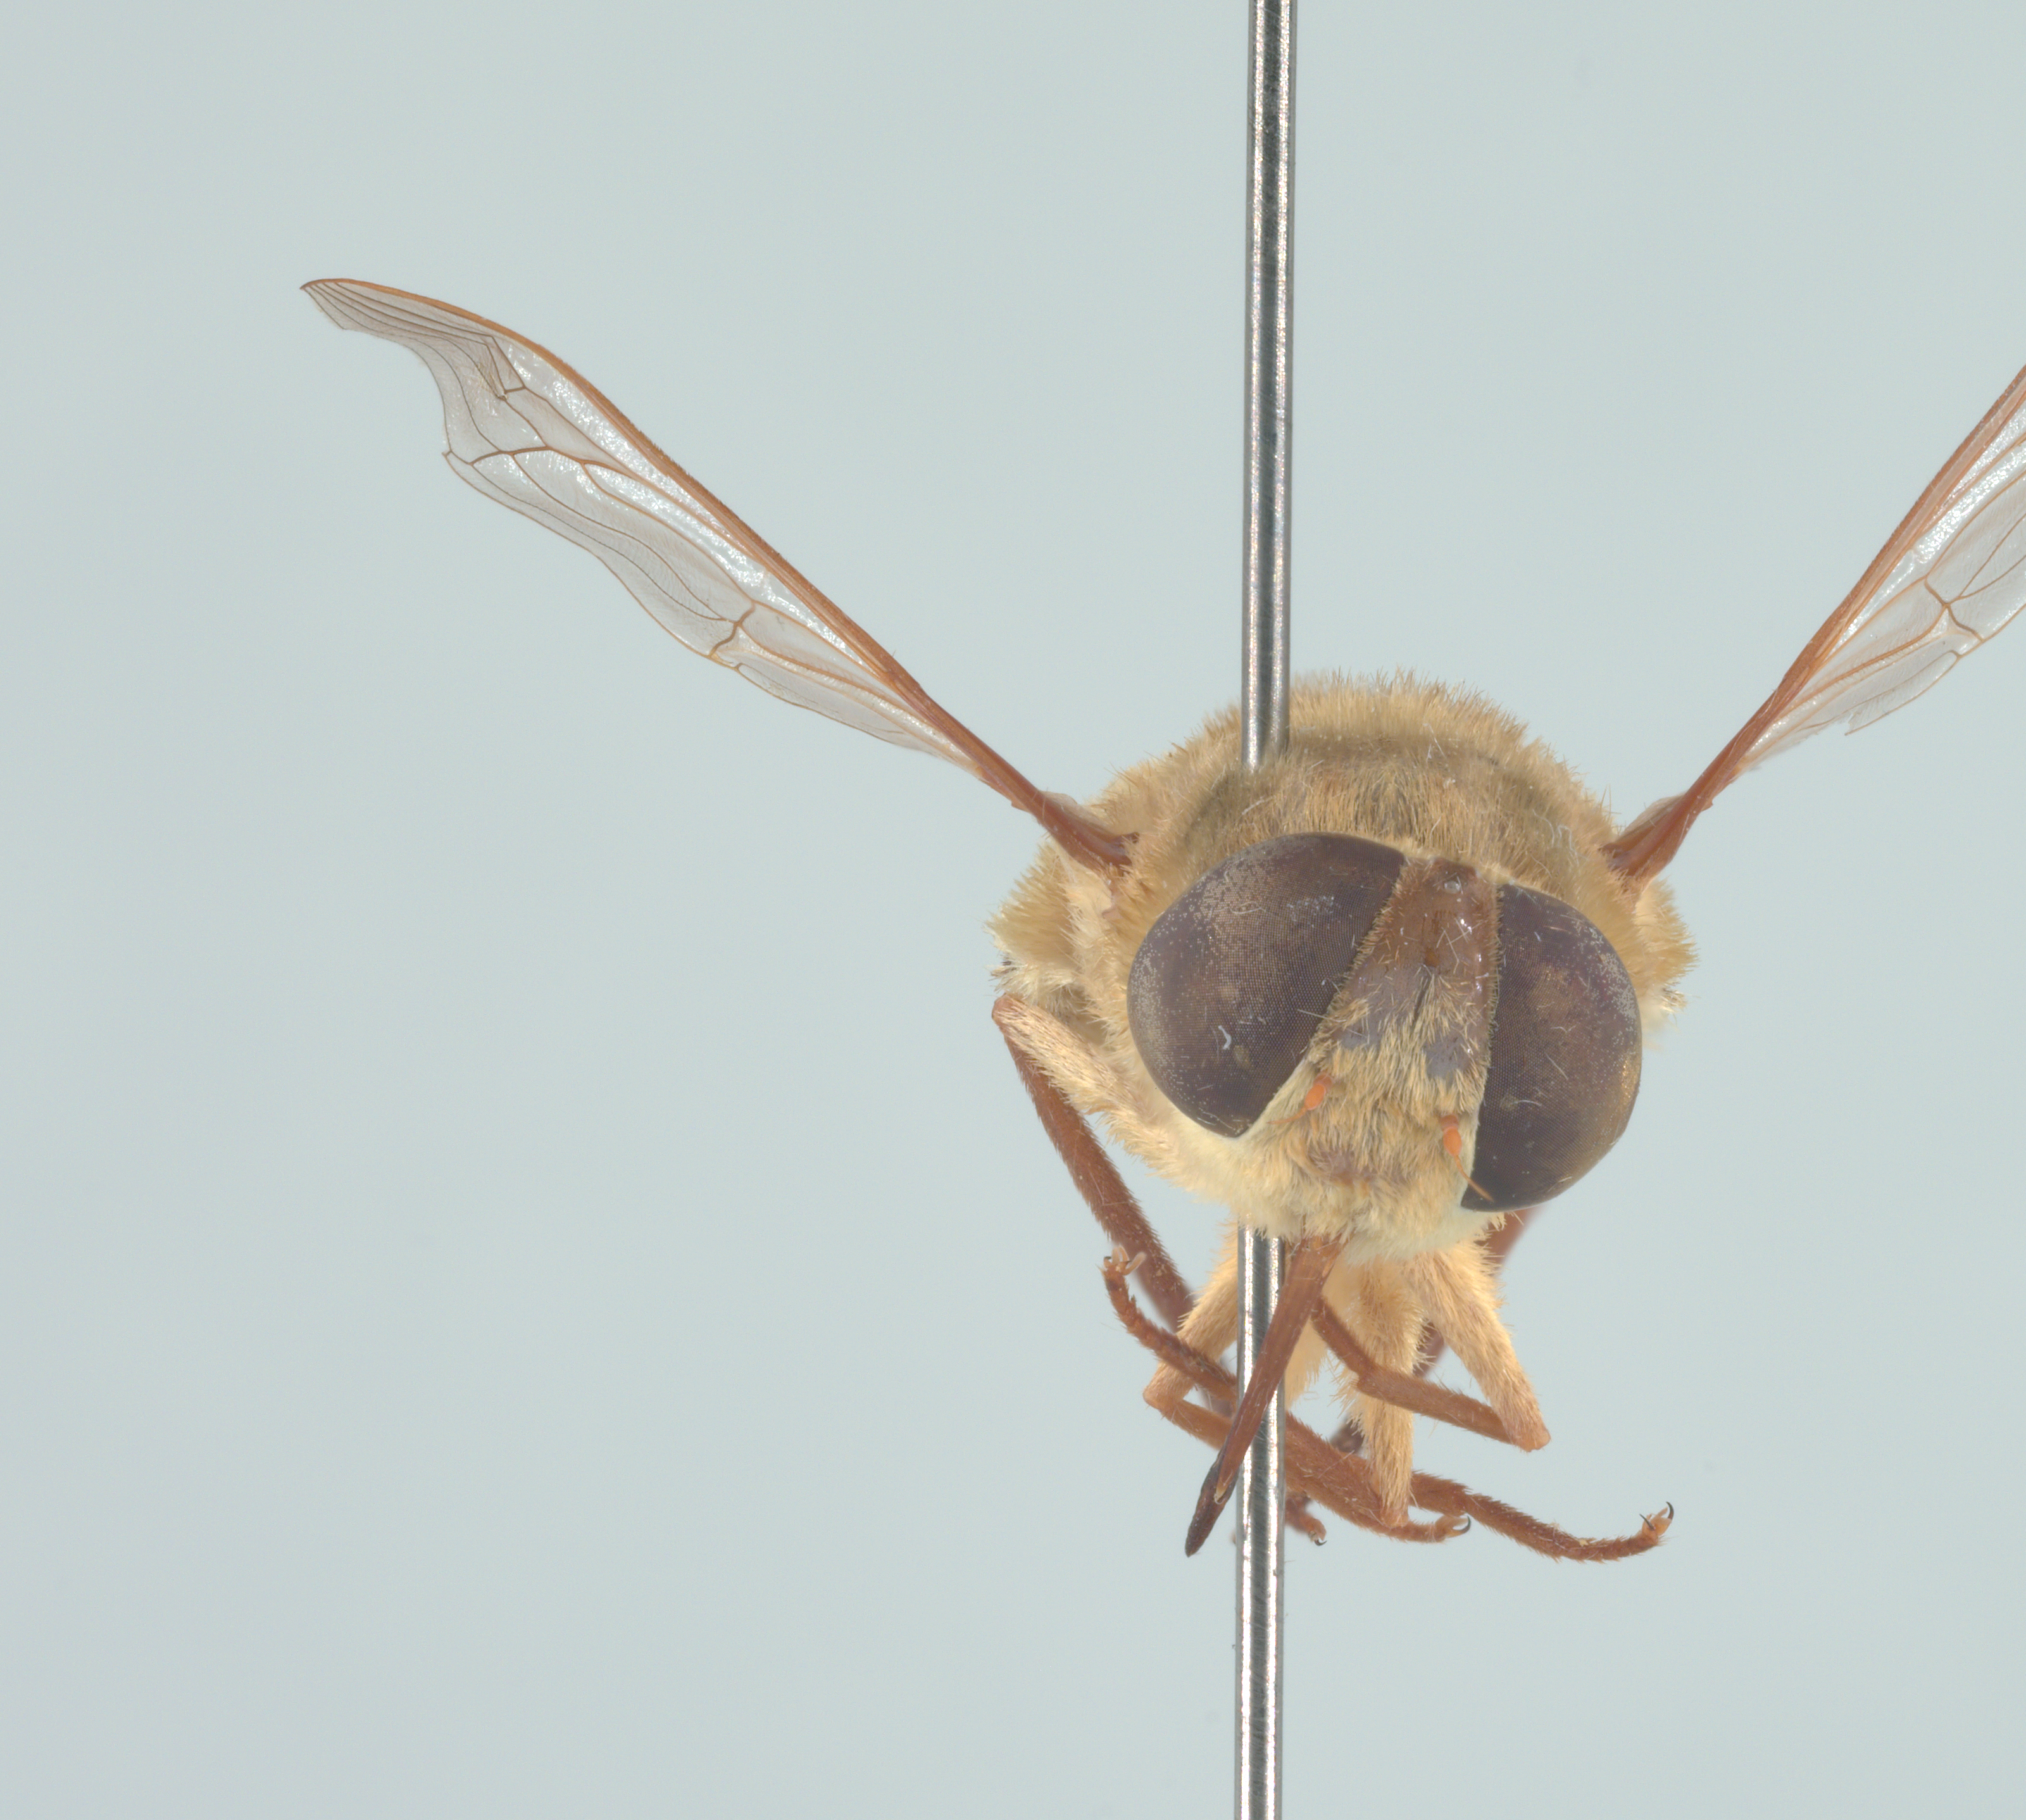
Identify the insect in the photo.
Neorhynchocephalus volaticus
